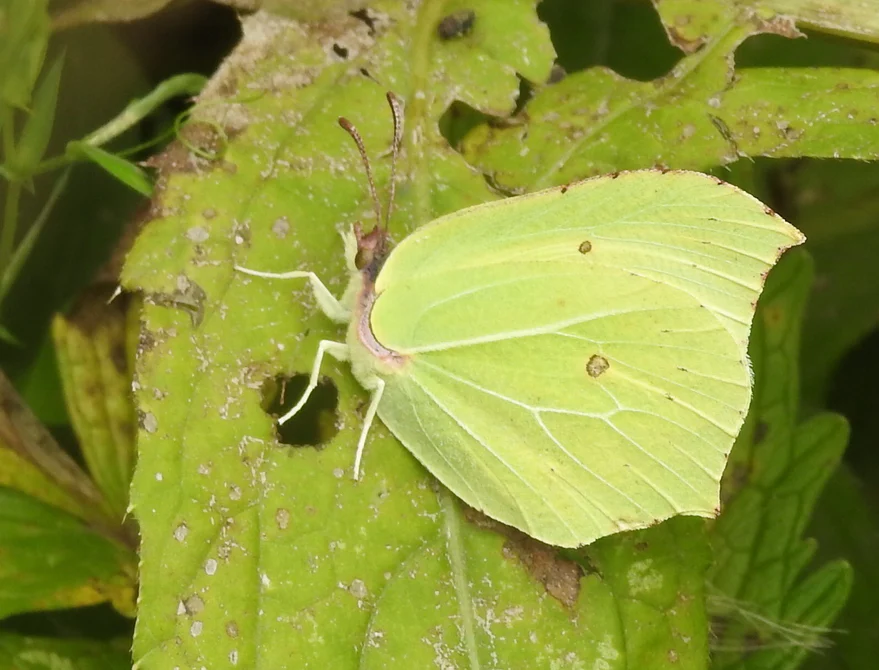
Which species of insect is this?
Gonepteryx rhamni
